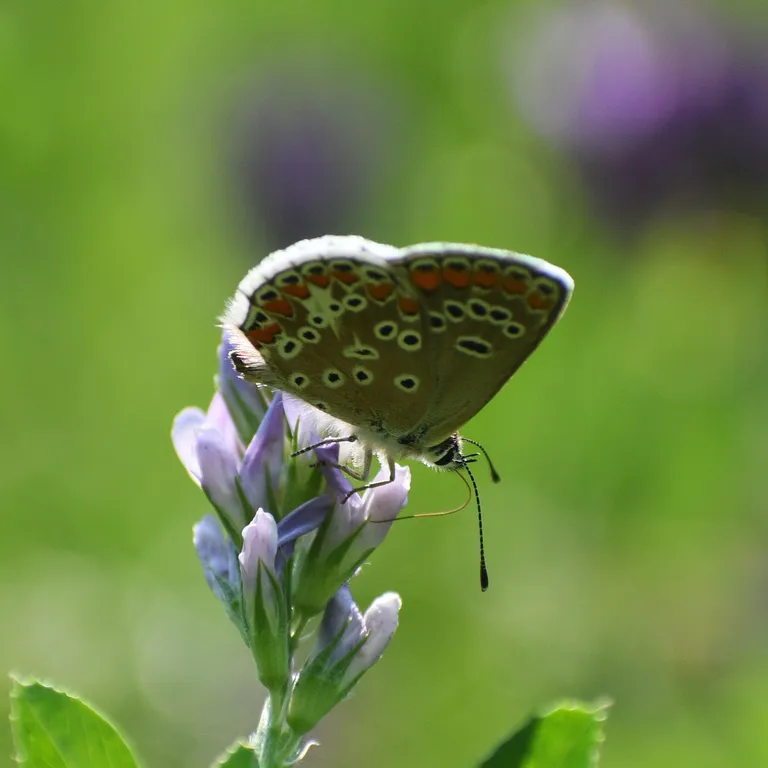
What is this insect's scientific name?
Aricia agestis/artaxerxes
